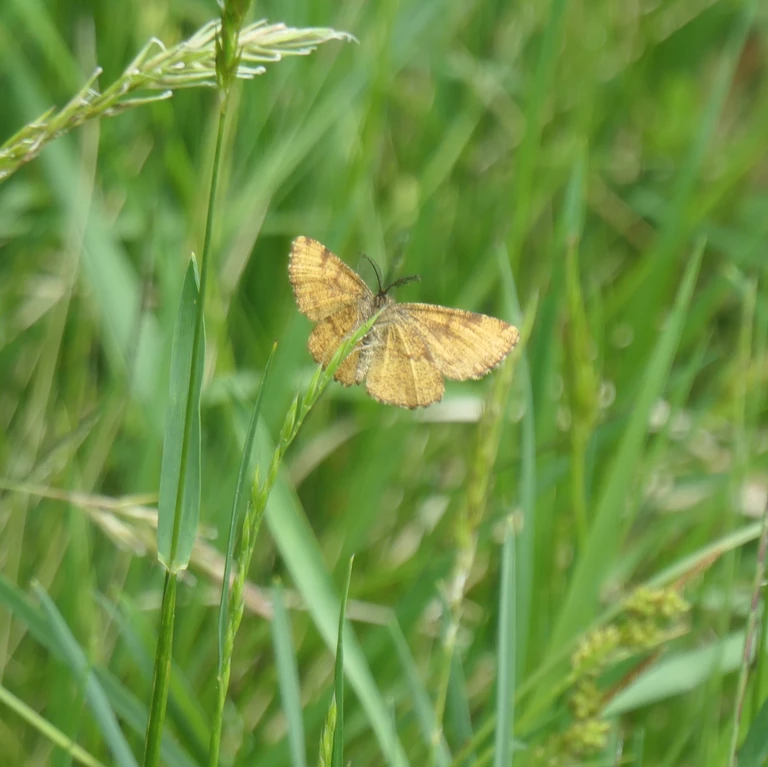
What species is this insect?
Ematurga atomaria
